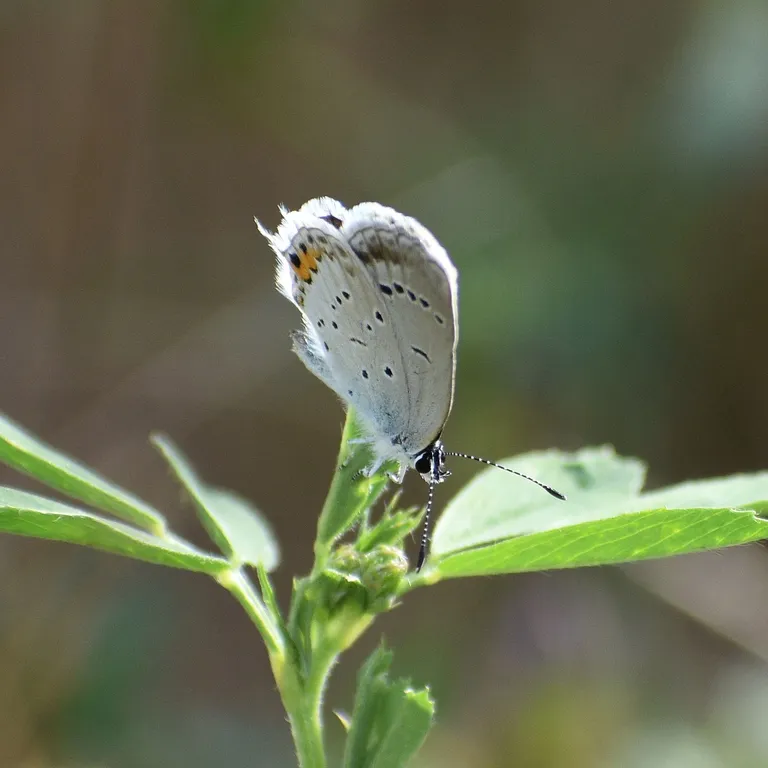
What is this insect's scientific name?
Cupido argiades (also Elkalyce argiades)
